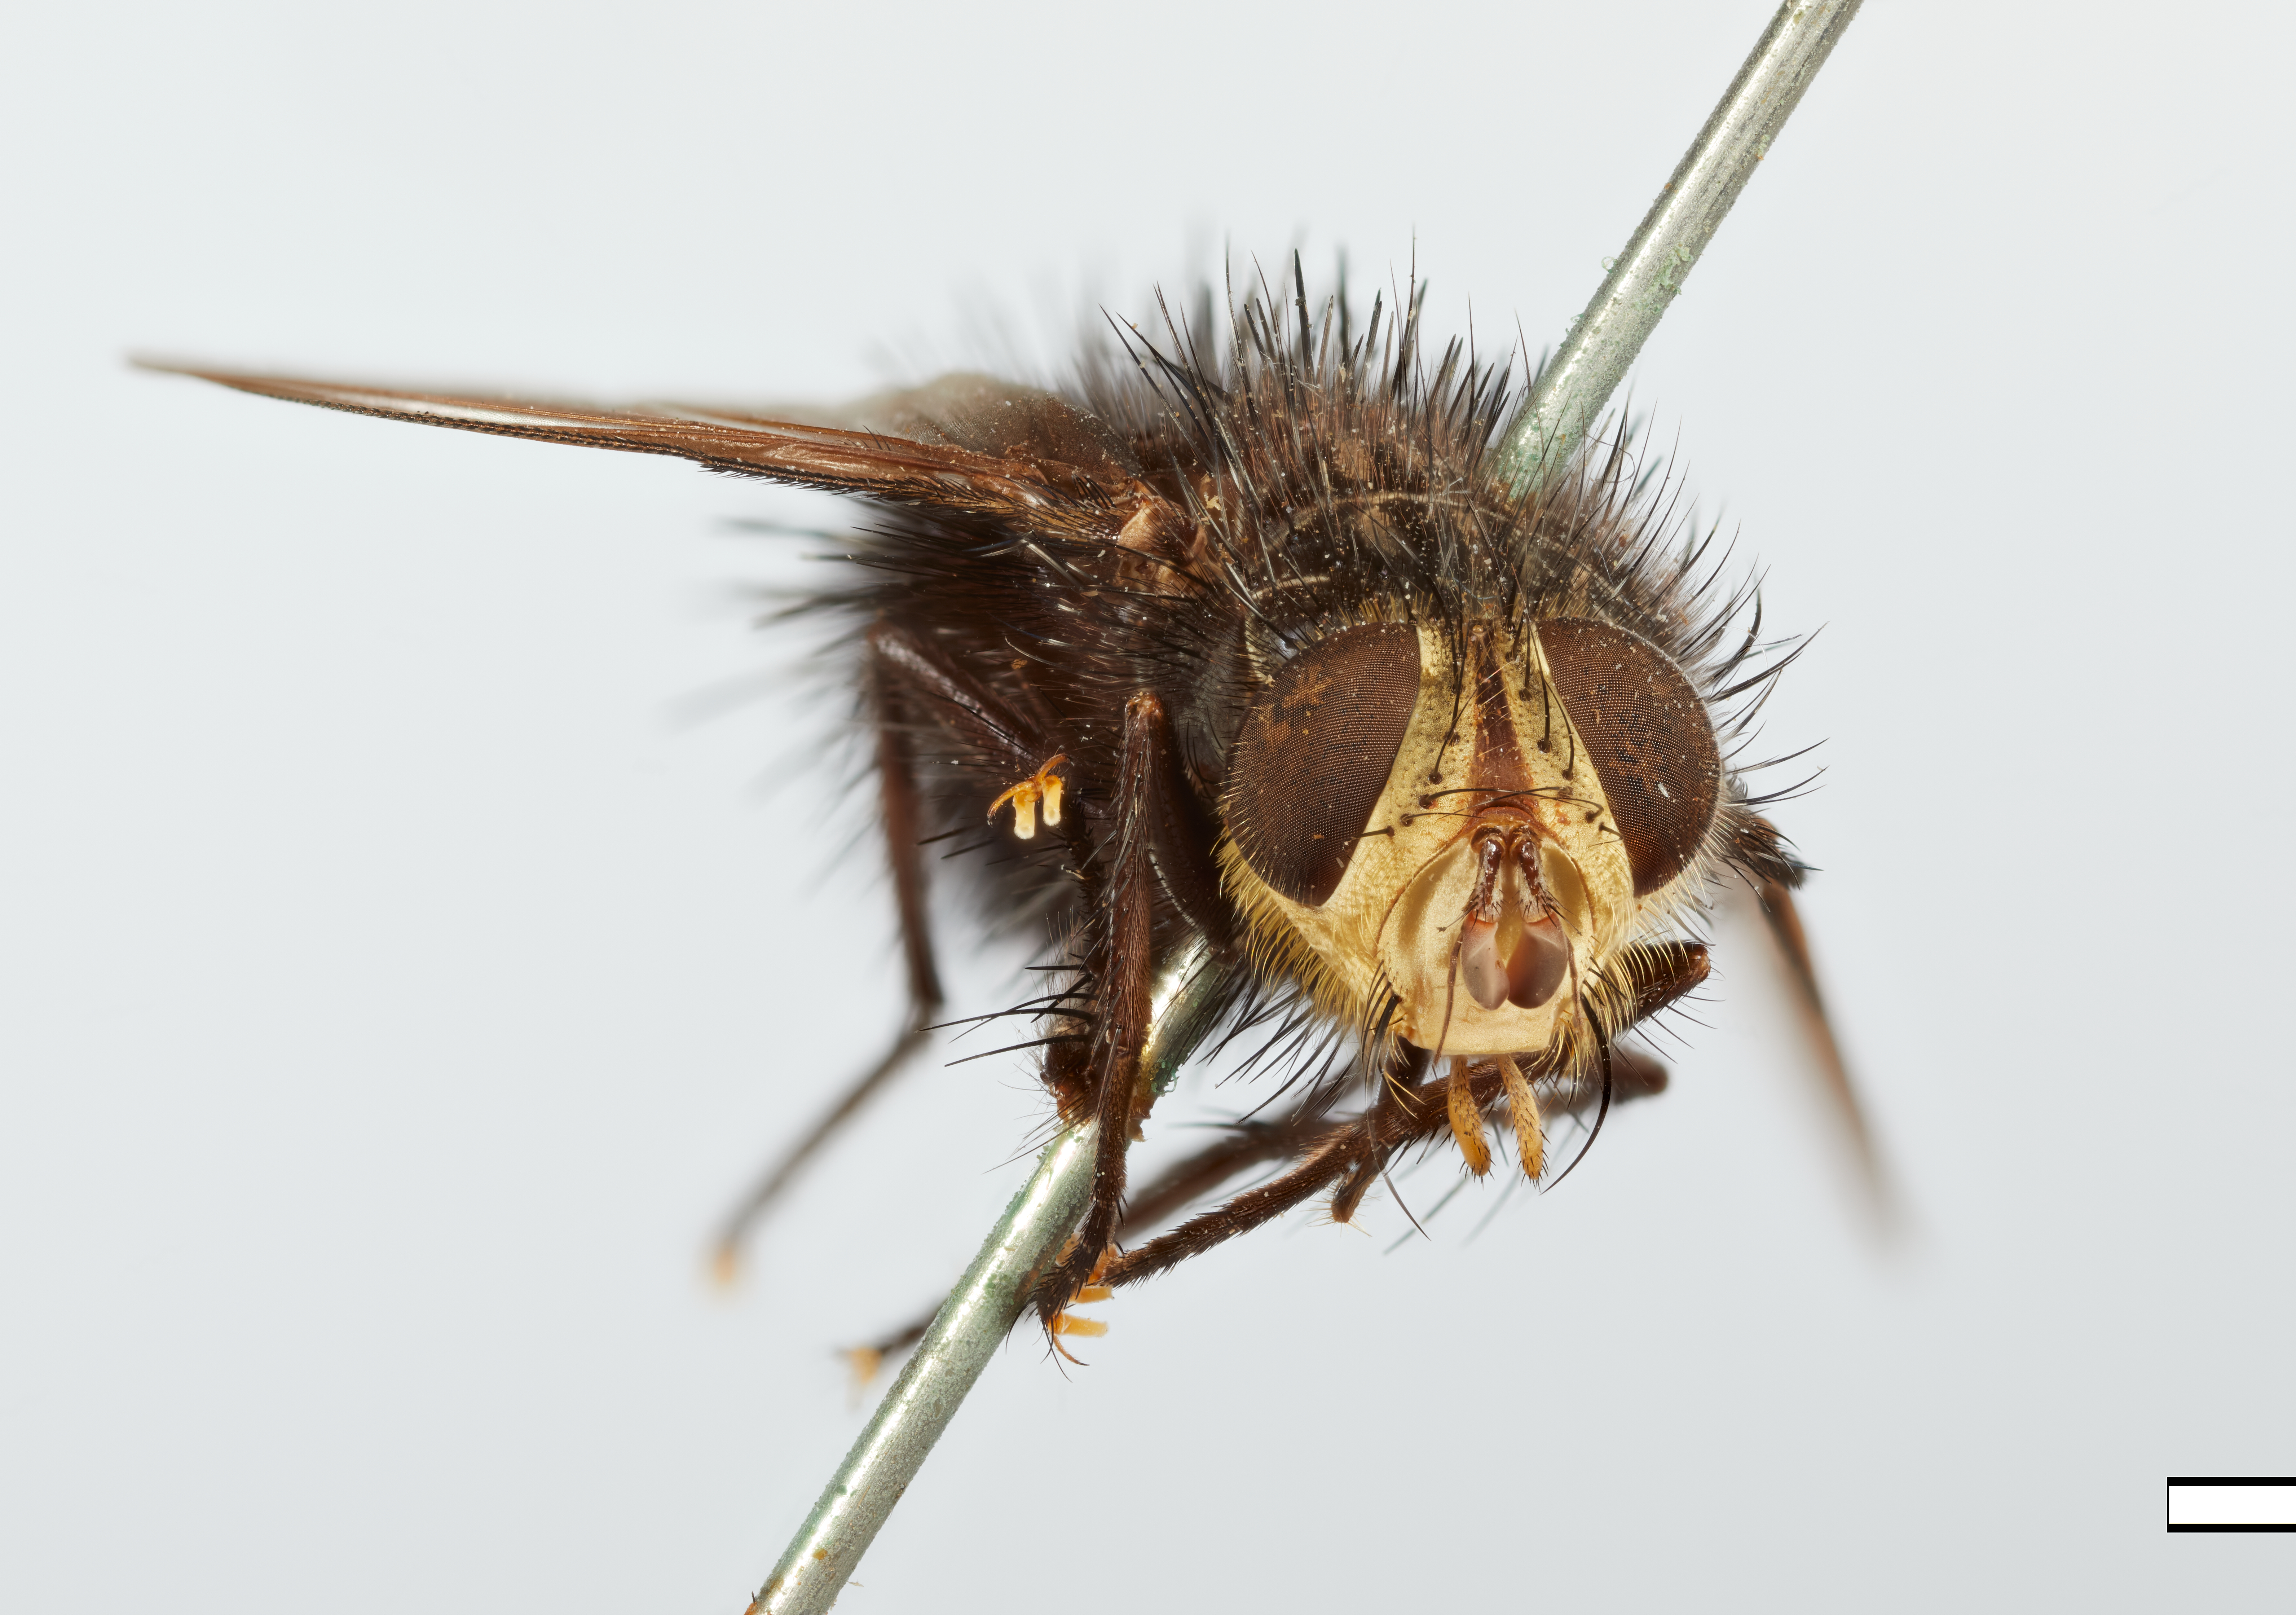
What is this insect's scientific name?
Hystriciella aurifrons
